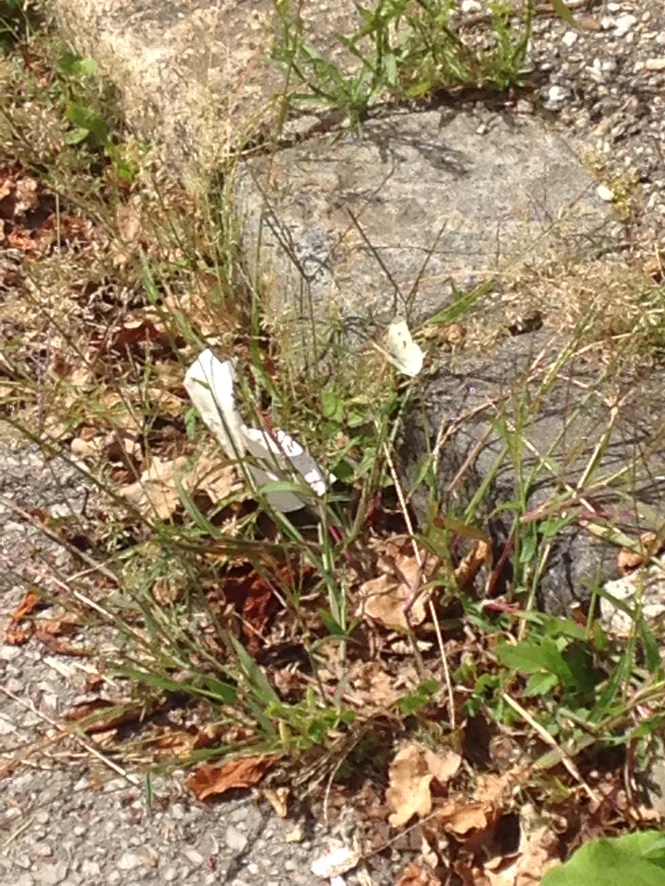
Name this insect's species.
Pieris rapae
